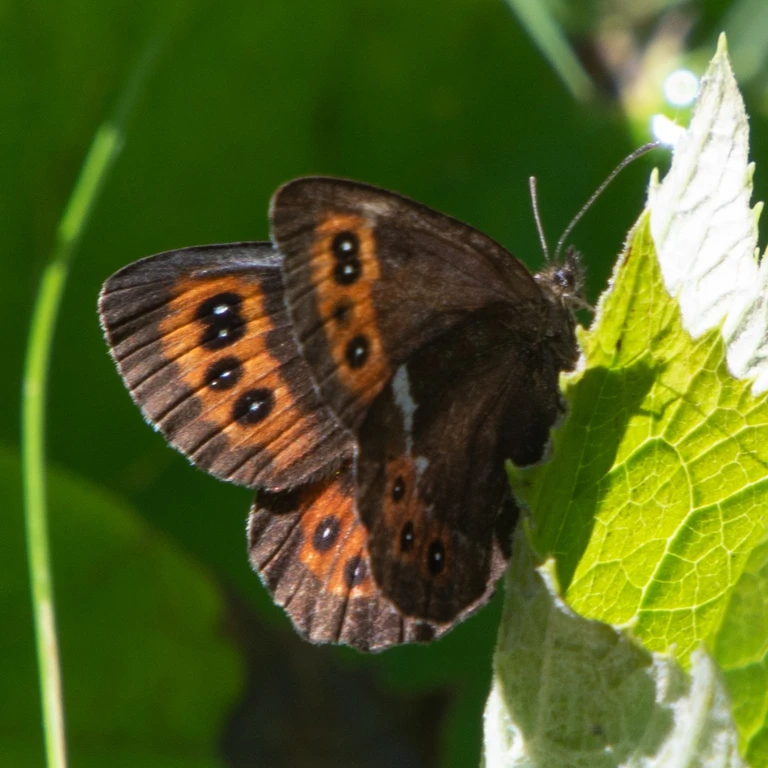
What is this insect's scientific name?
Erebia ligea
